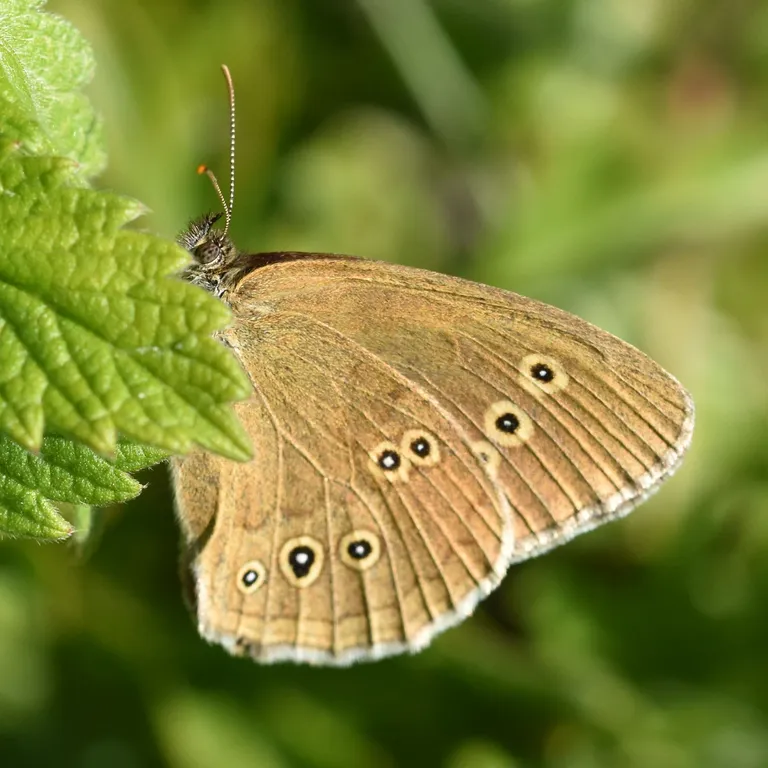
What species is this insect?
Aphantopus hyperantus
